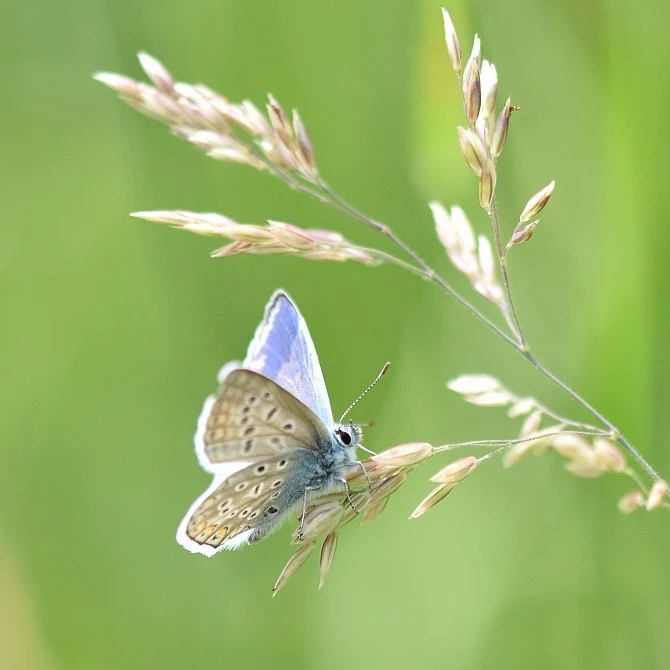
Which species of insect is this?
Polyommatus icarus
